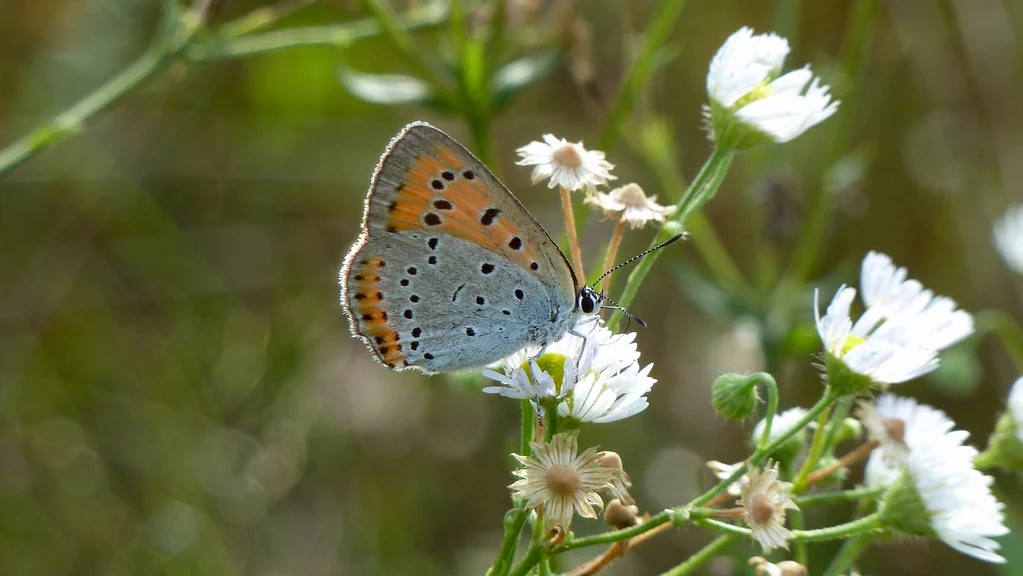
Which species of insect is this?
Lycaena dispar
